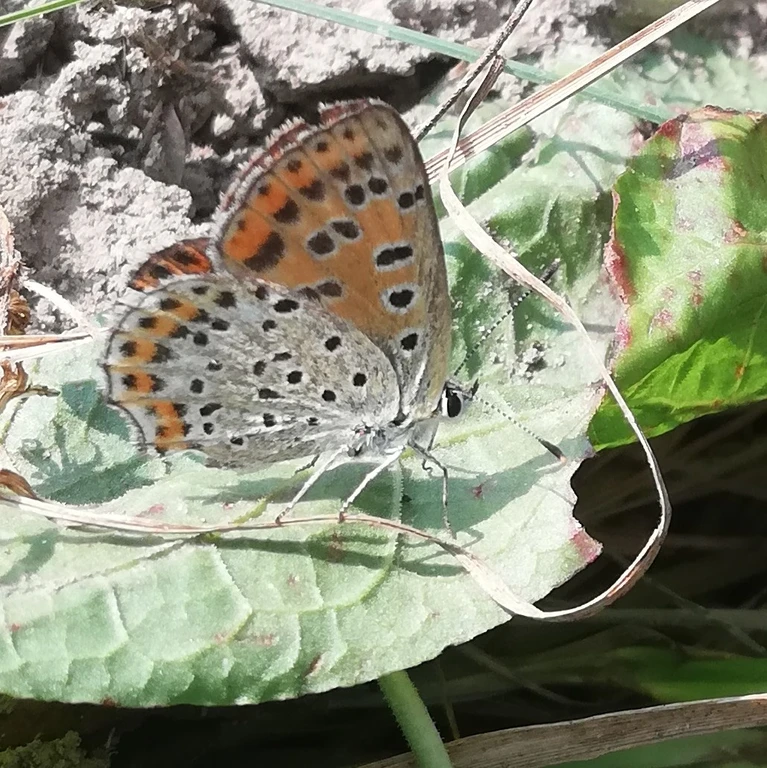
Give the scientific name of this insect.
Lycaena tityrus (also Loweia tityrus)
